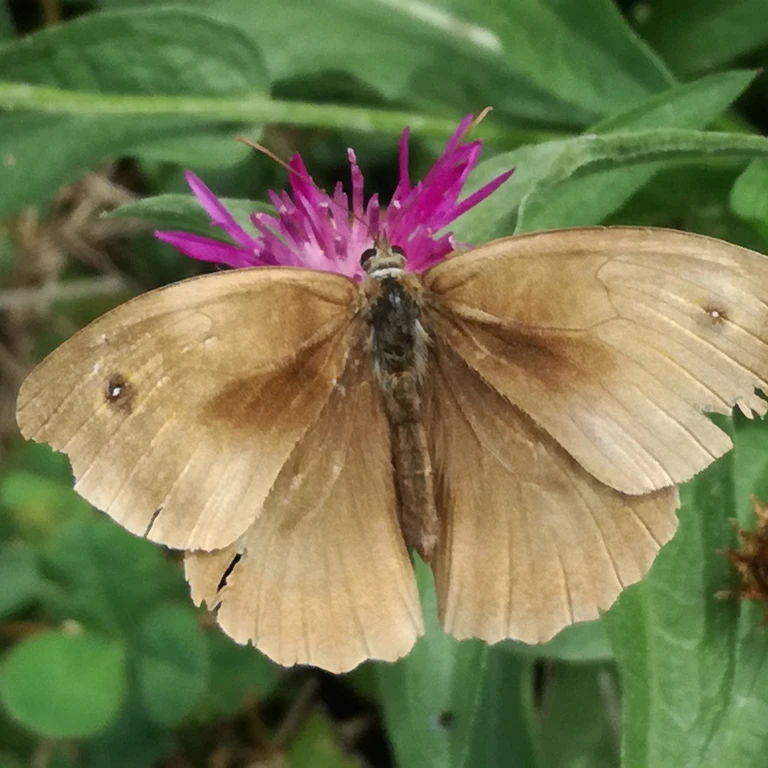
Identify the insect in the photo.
Maniola jurtina
